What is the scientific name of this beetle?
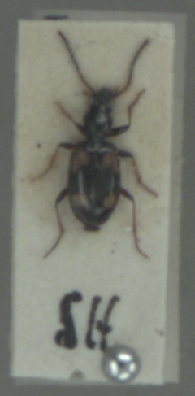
Bembidion illigeri
